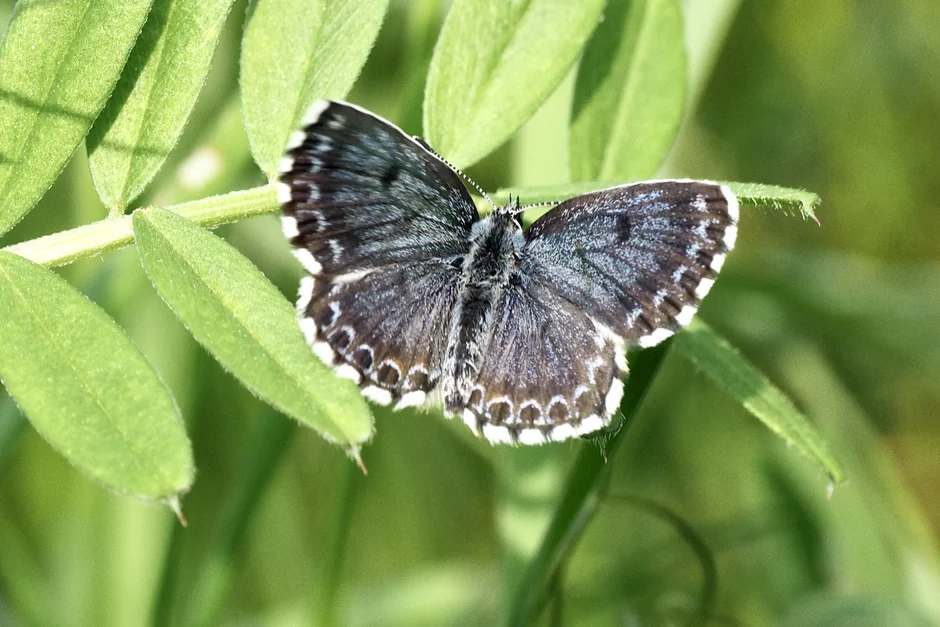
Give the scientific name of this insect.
Scolitantides orion
